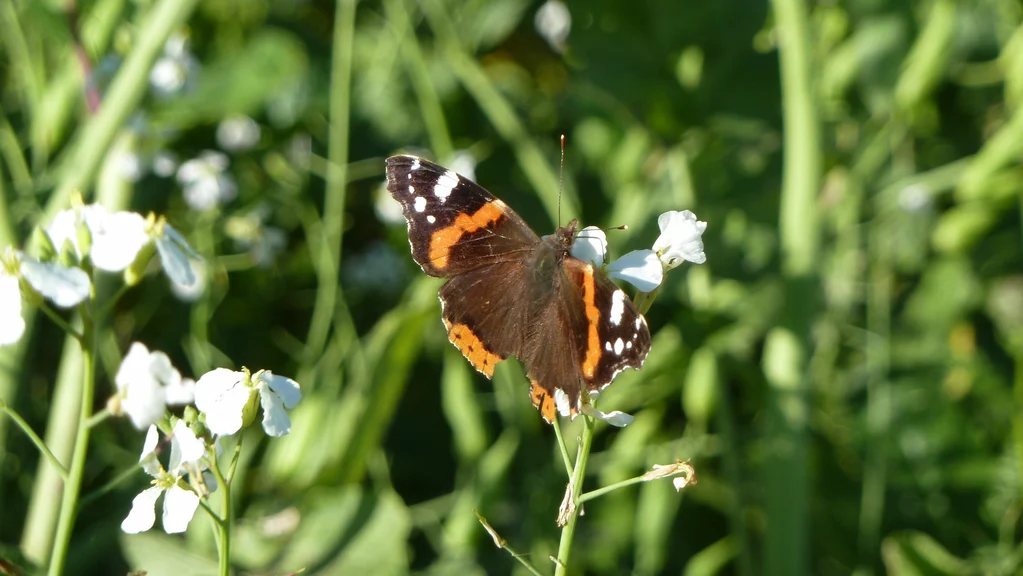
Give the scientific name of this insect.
Vanessa atalanta
